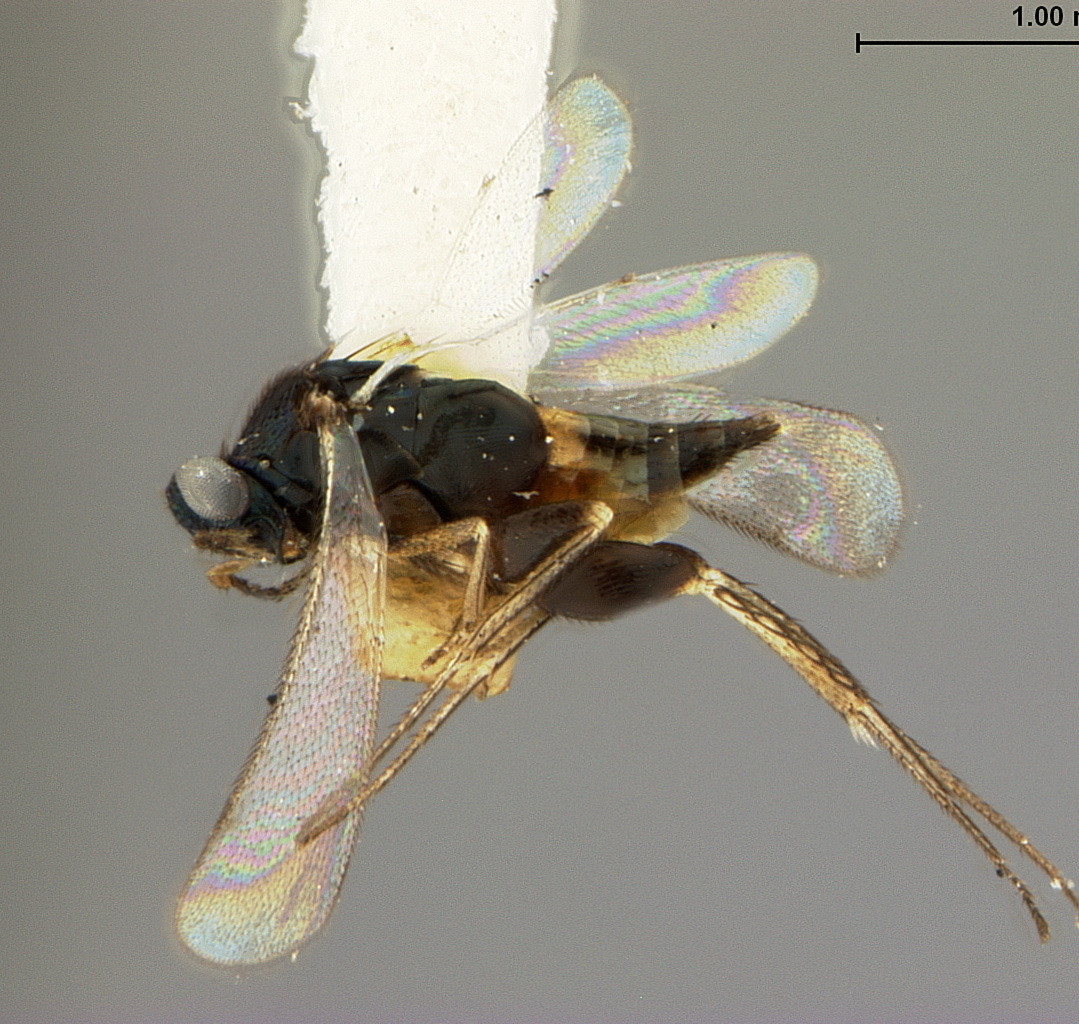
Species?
Elasmus philippinensis
